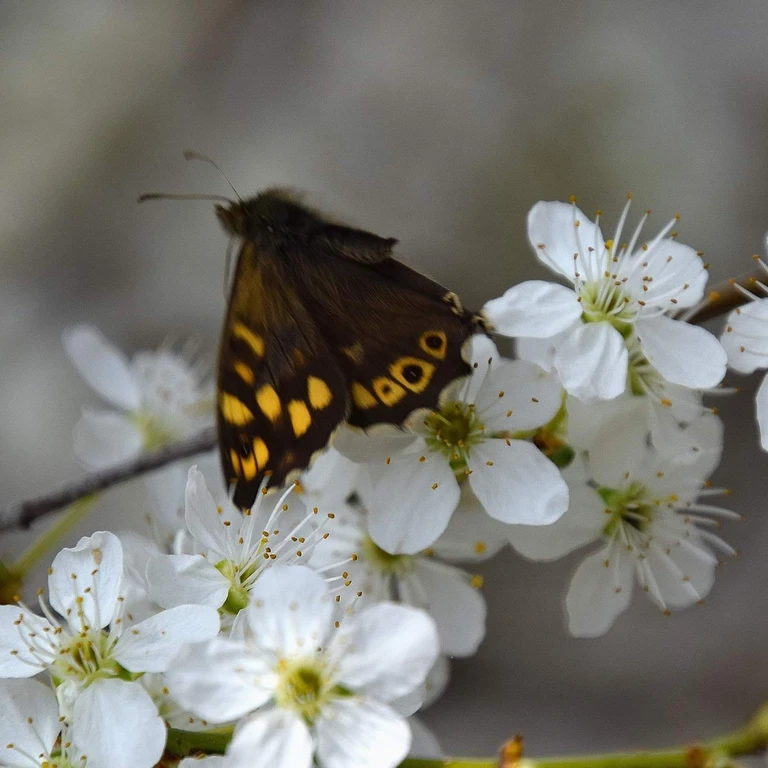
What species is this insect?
Pararge aegeria
